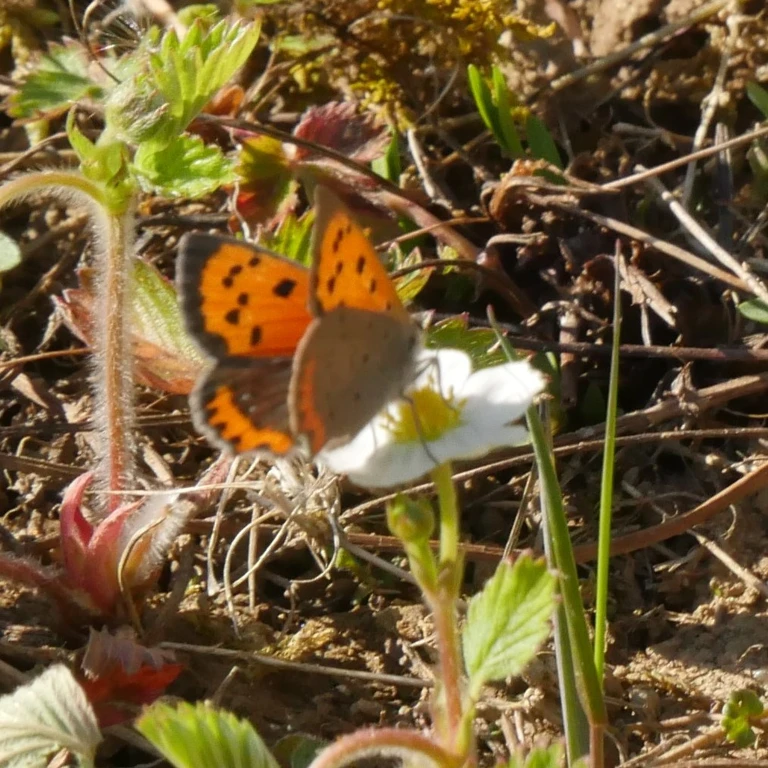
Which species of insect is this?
Lycaena phlaeas
